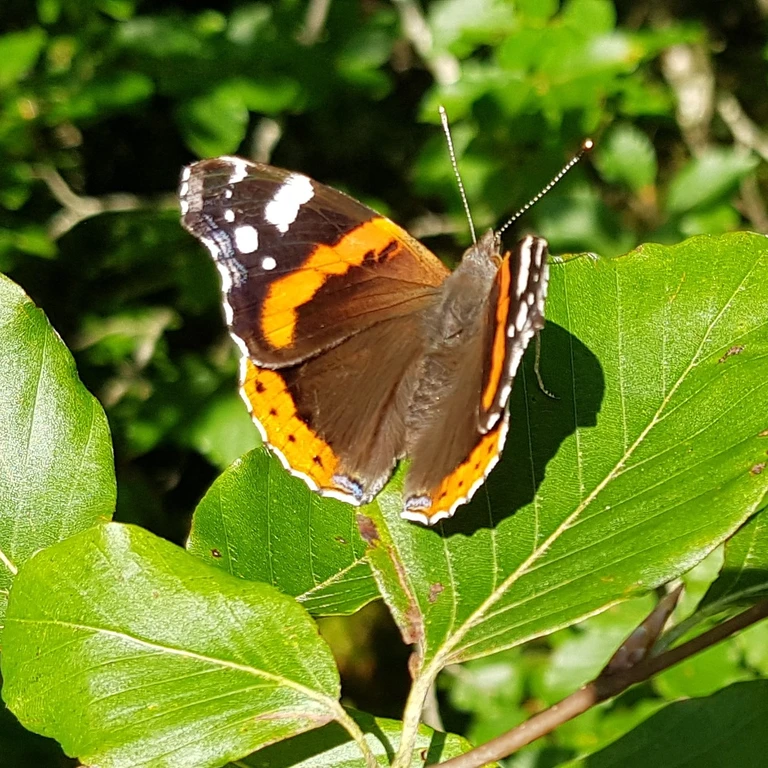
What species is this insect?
Vanessa atalanta
